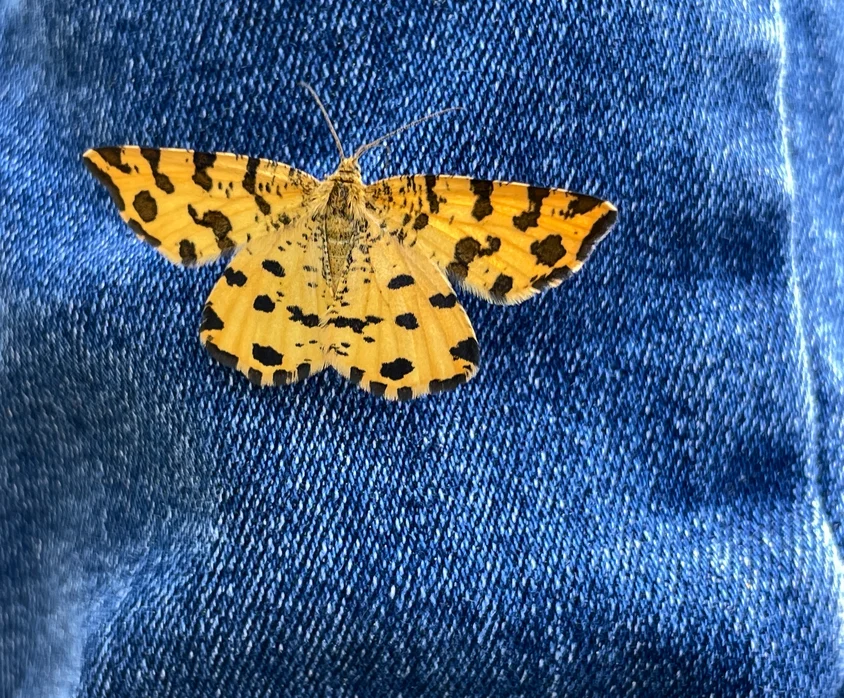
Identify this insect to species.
Pseudopanthera macularia
